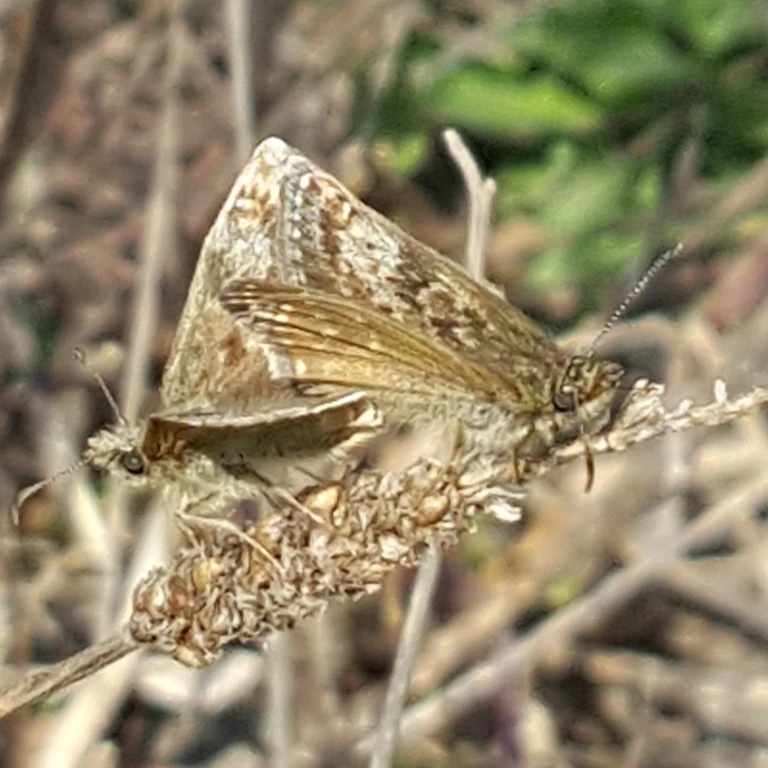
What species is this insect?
Erynnis tages
